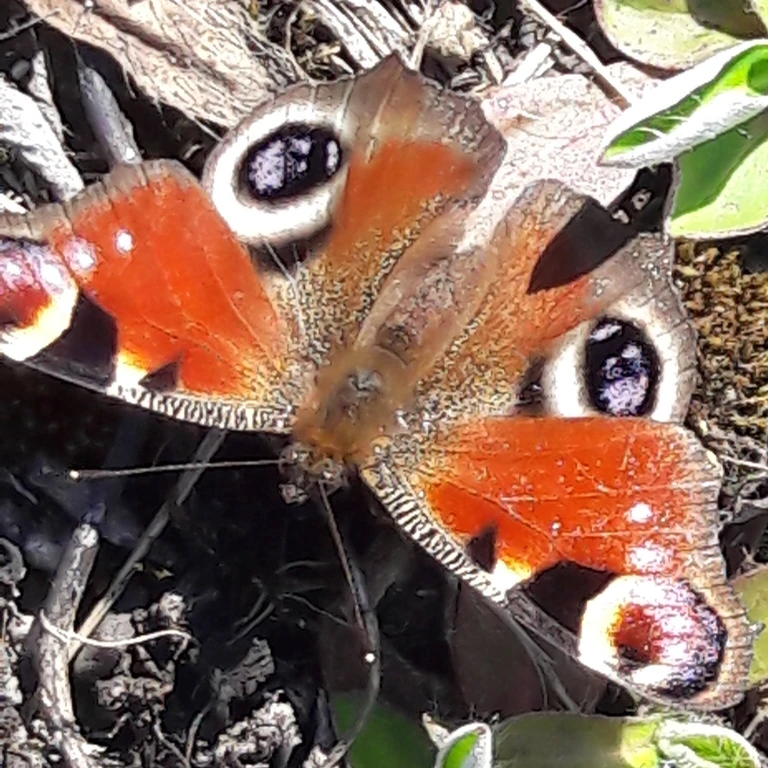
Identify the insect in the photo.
Aglais io
